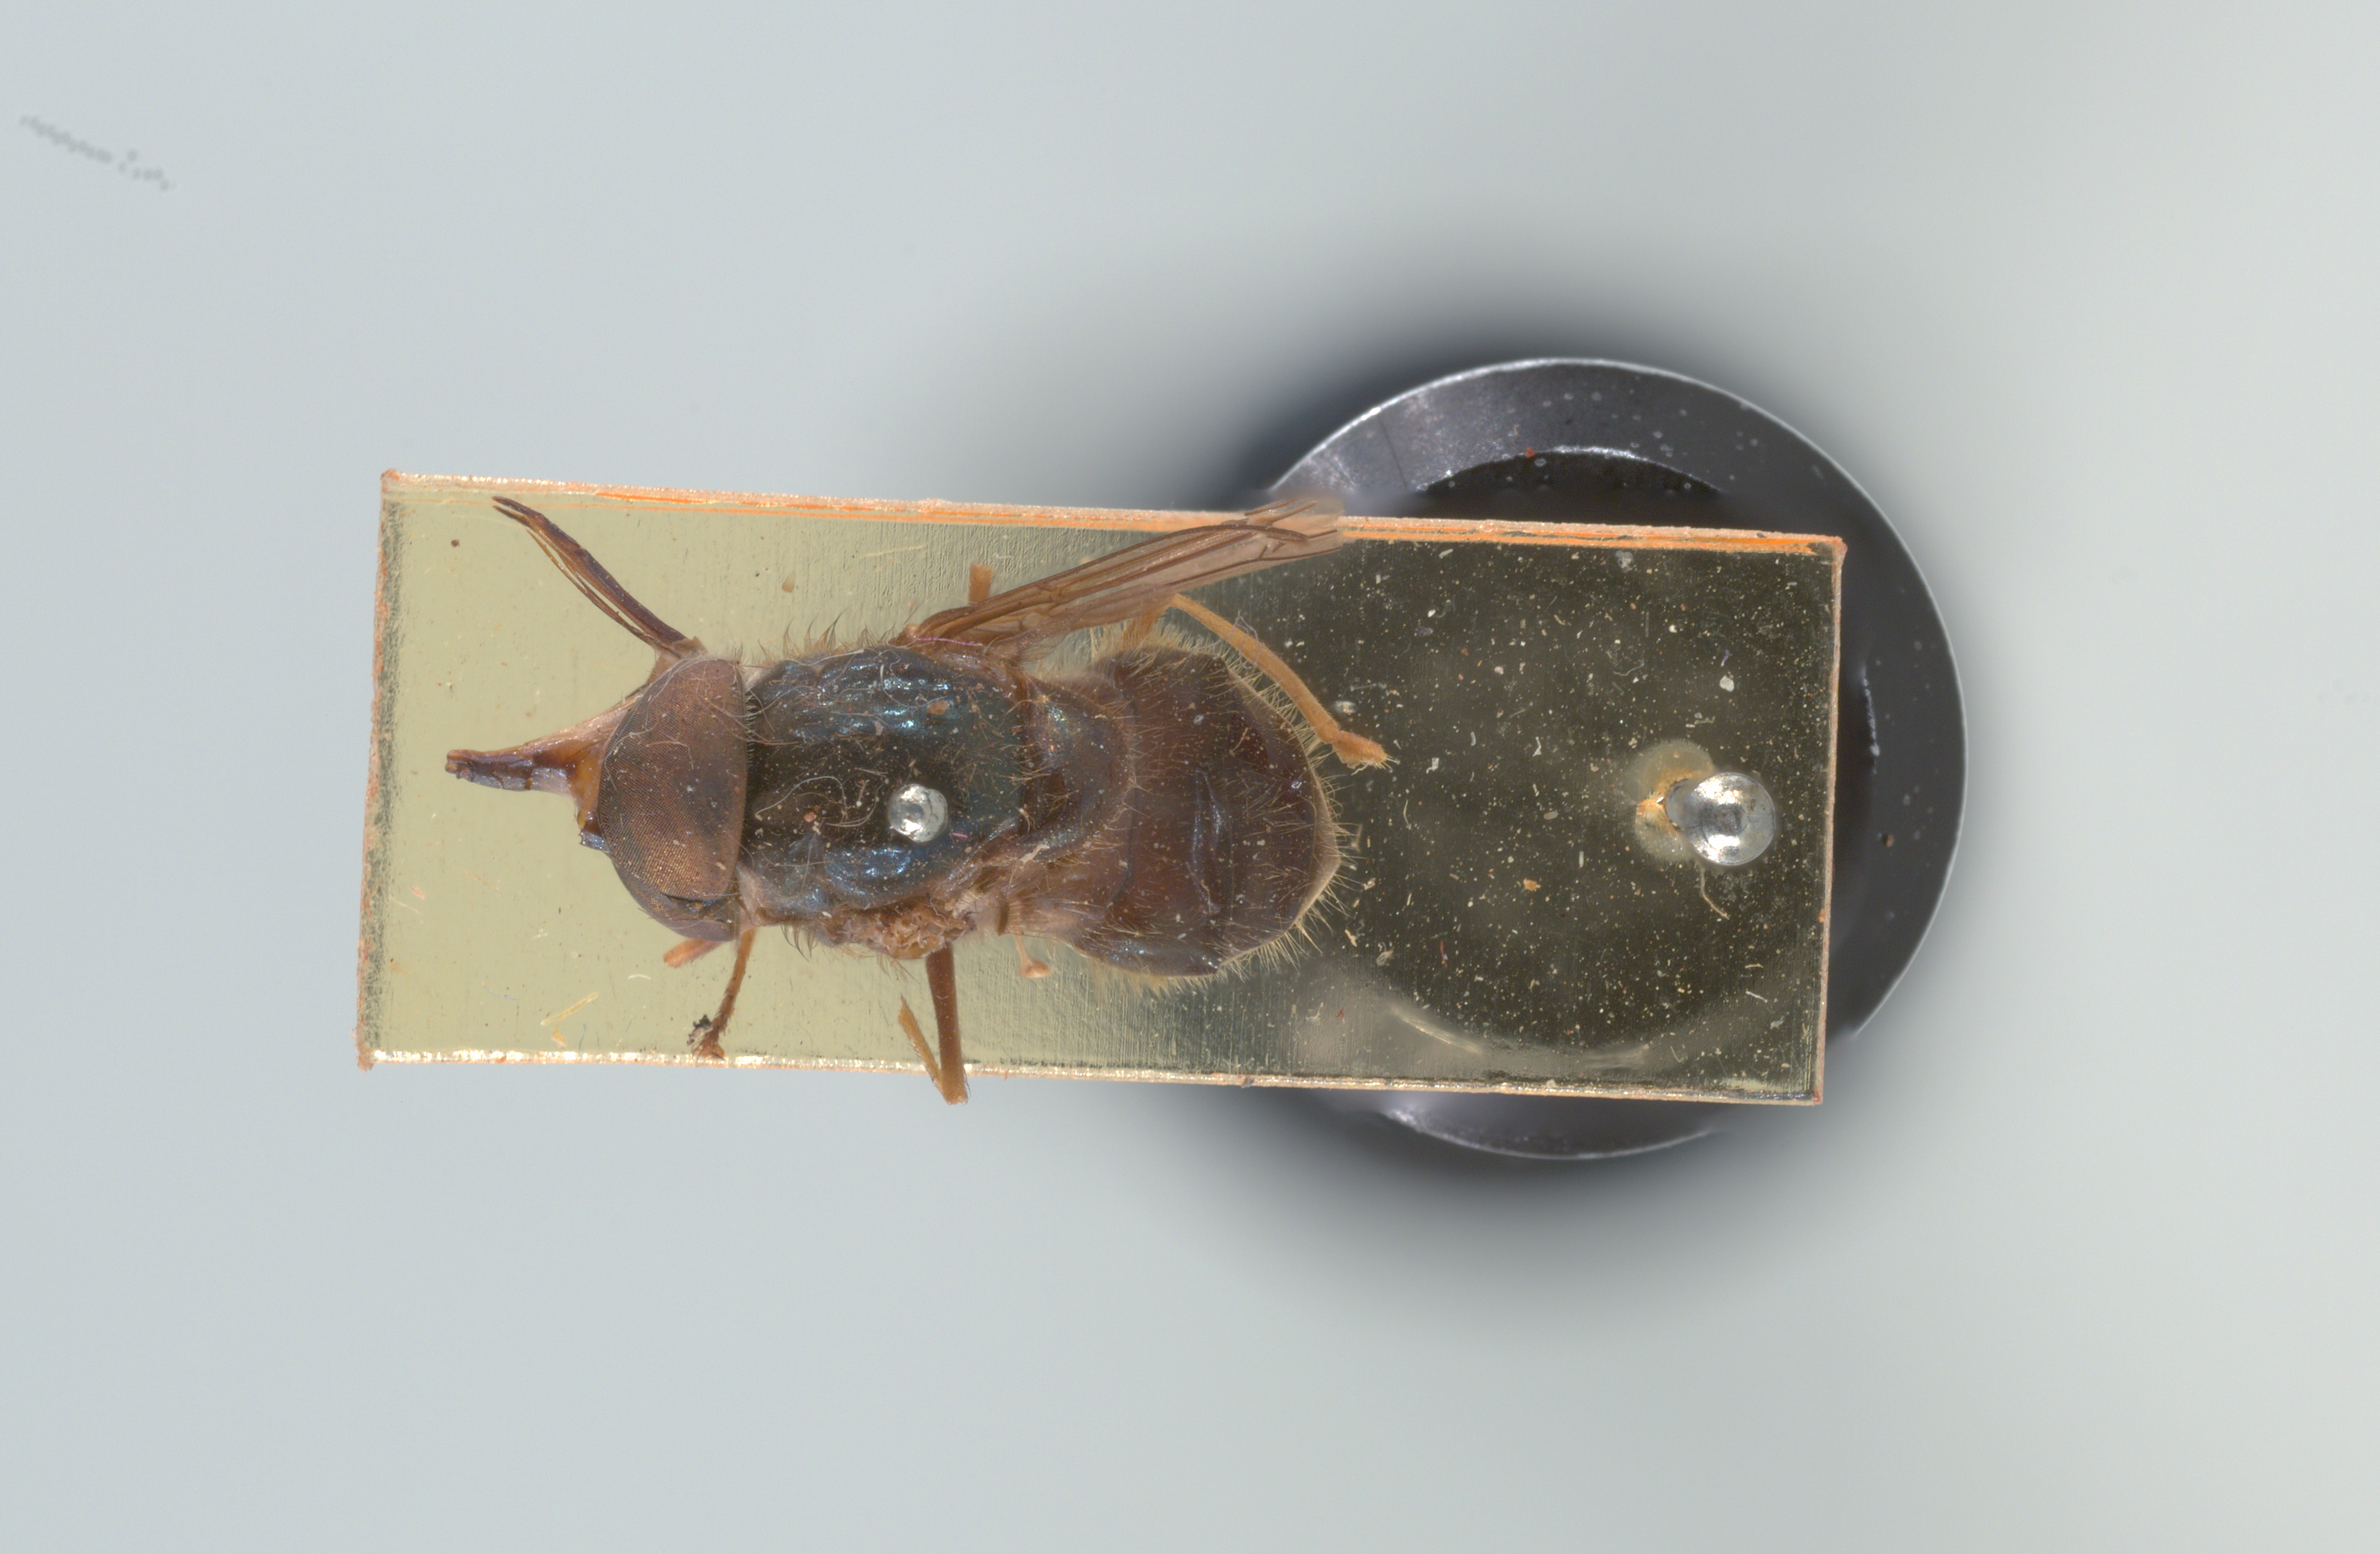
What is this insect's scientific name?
Rhingia orthoneurina
